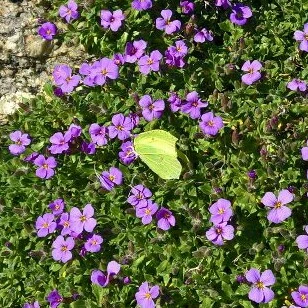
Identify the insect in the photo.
Gonepteryx rhamni
